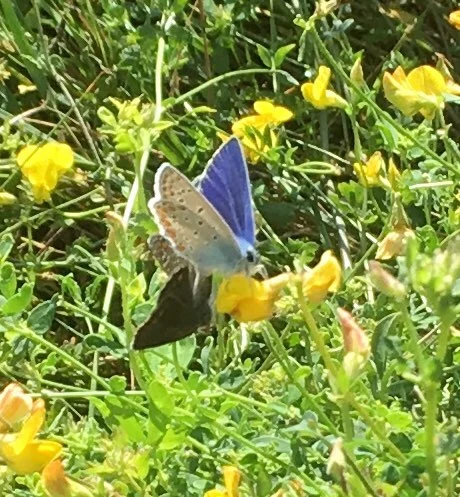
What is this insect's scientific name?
Polyommatus icarus
